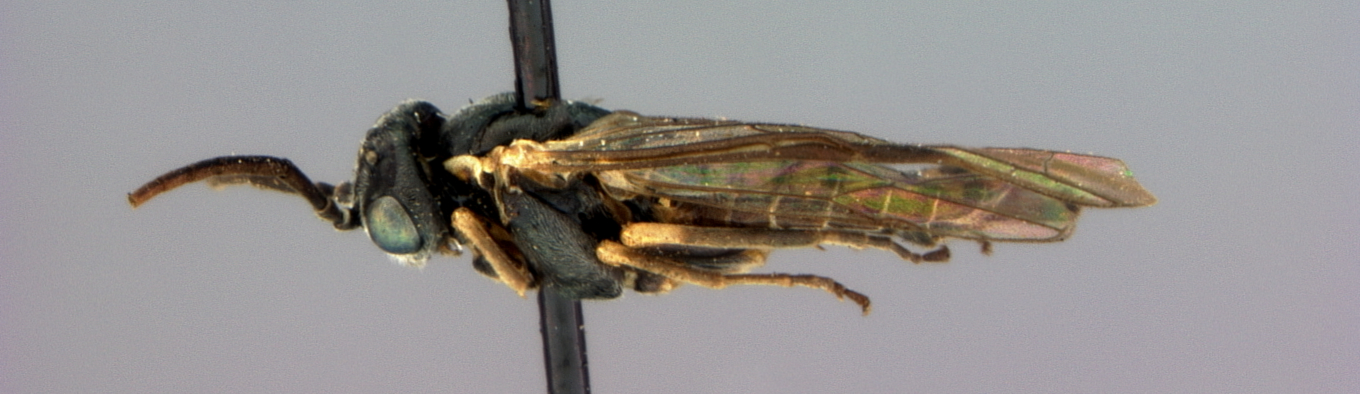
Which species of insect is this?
Monosoma maura
